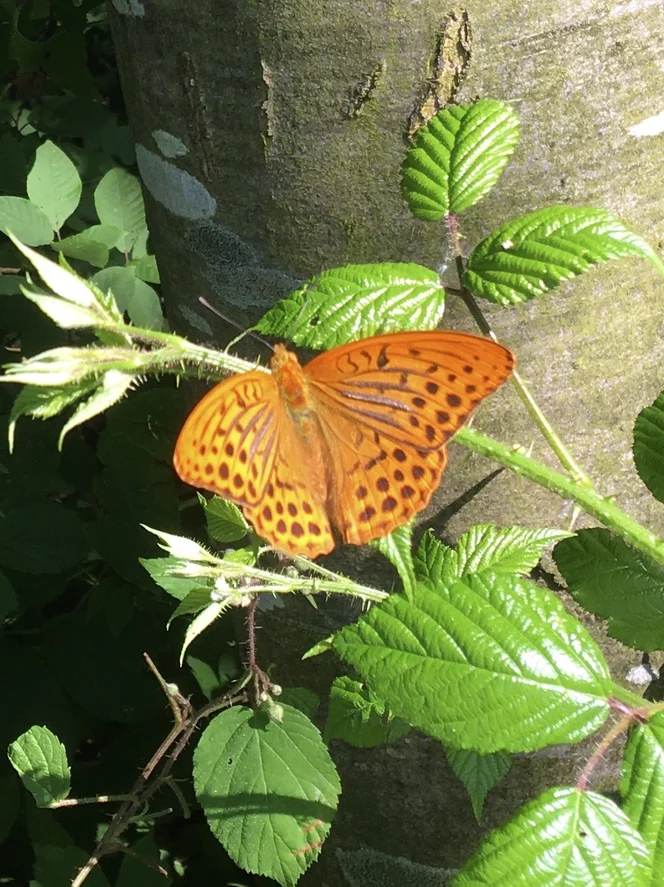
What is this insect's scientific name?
Argynnis paphia
